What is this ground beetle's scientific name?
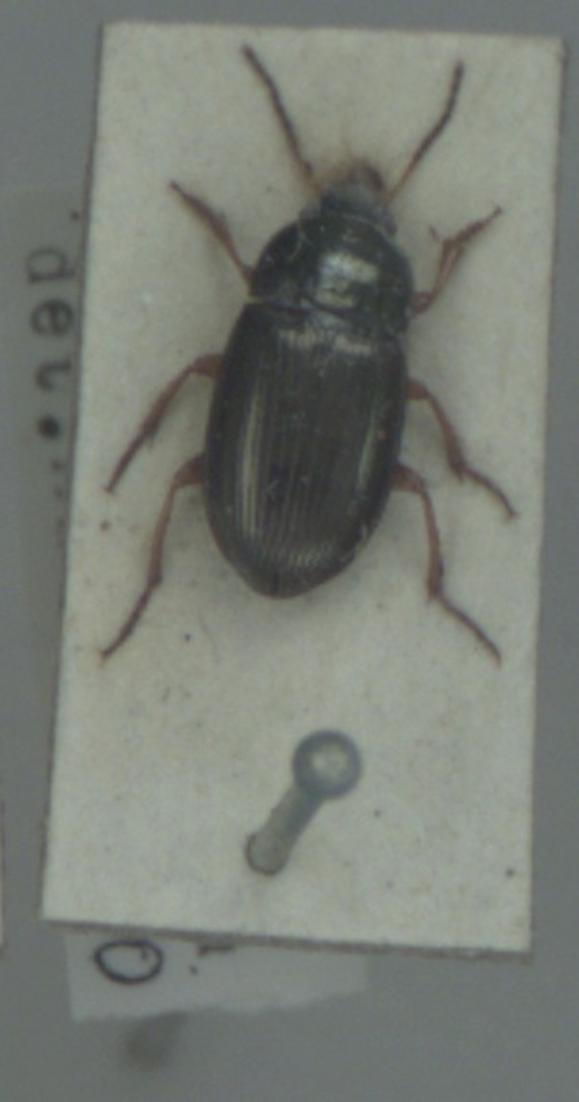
Amara anthobia
